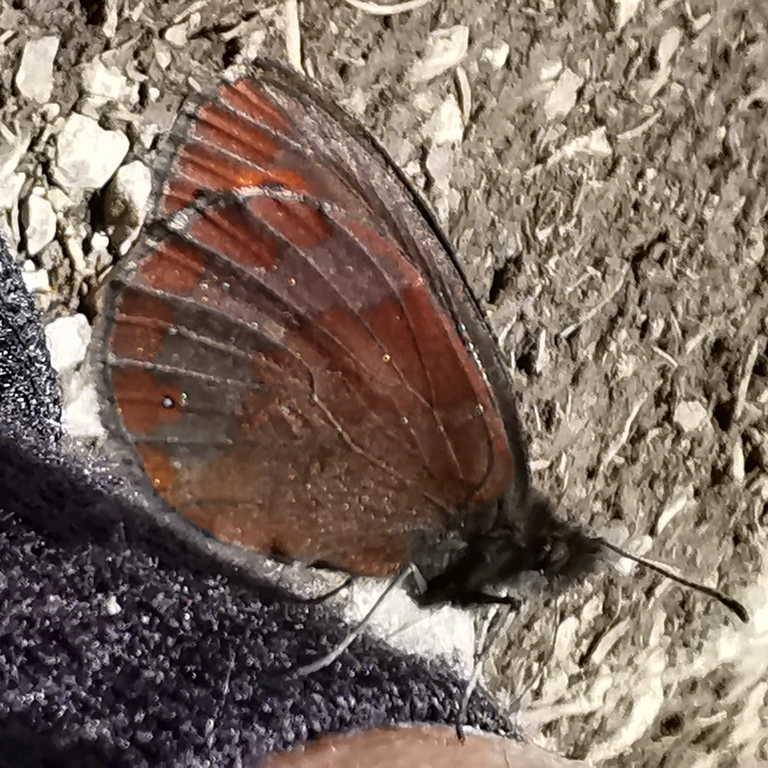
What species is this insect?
Erebia aethiops
